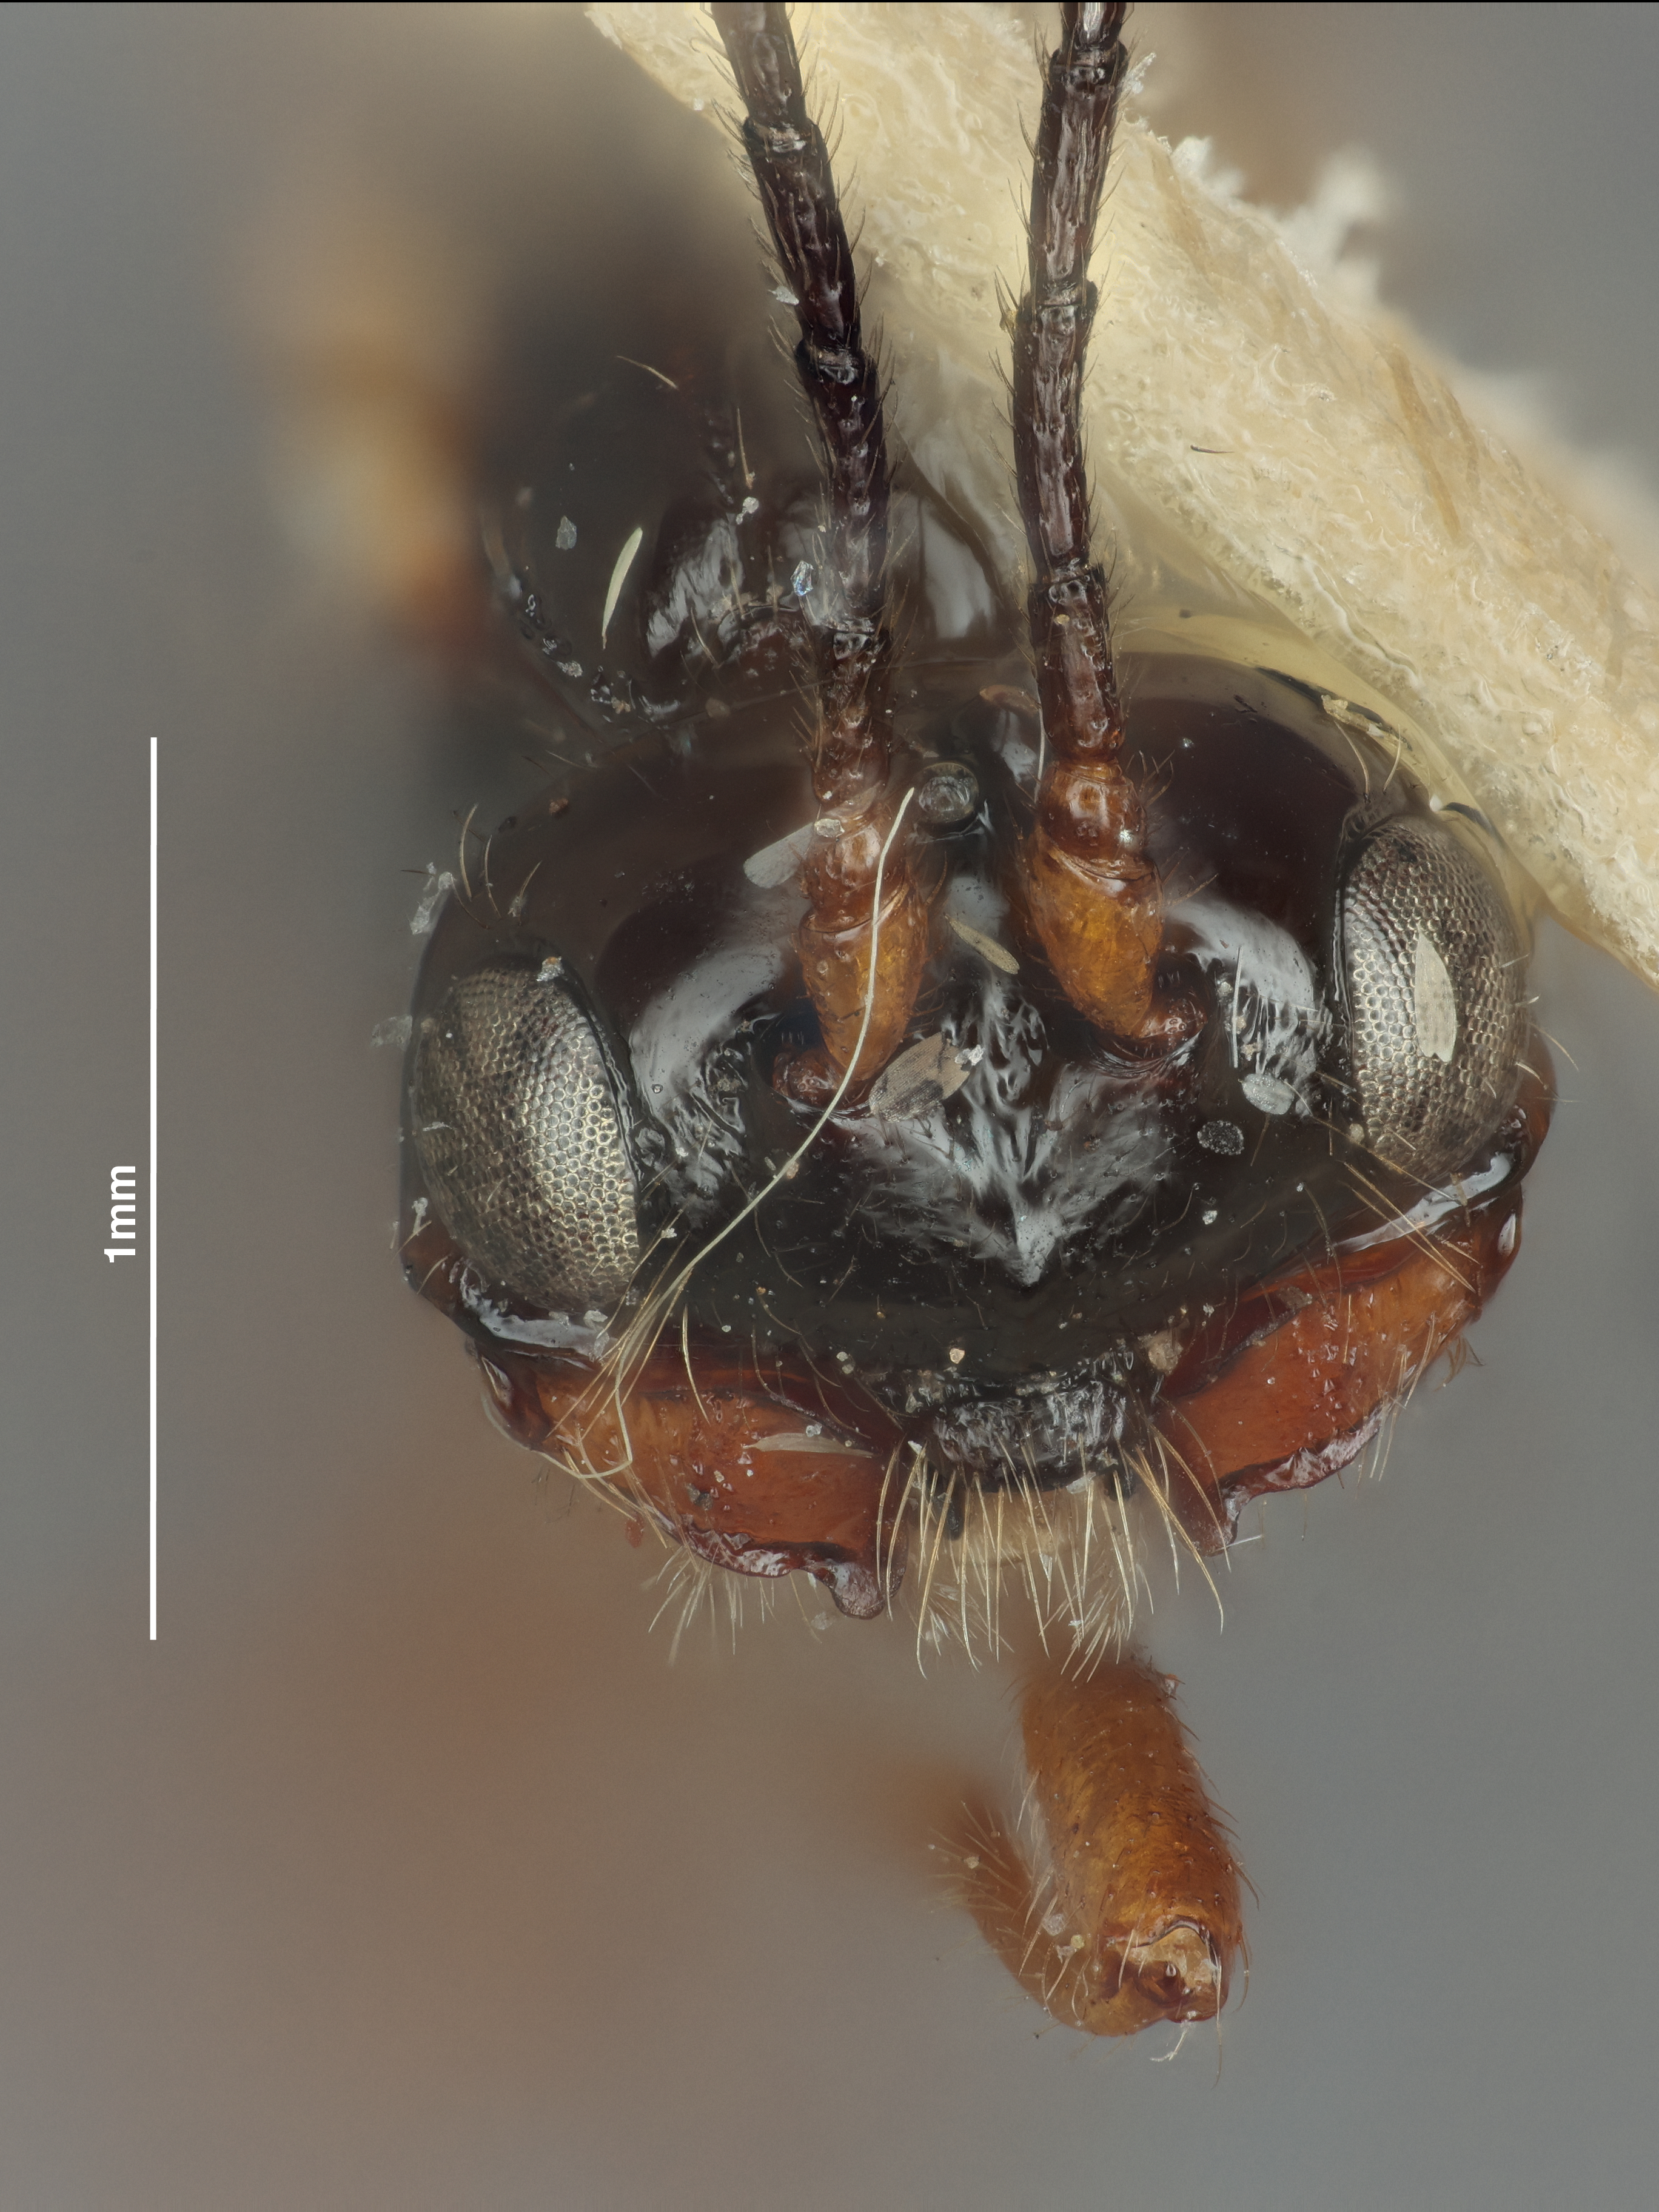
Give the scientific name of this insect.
Phaenocarpa tenebrosa
